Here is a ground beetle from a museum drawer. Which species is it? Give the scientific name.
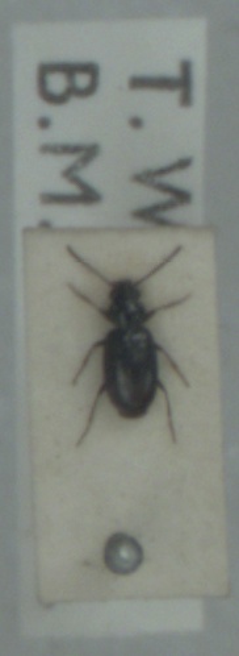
Bembidion minimum
